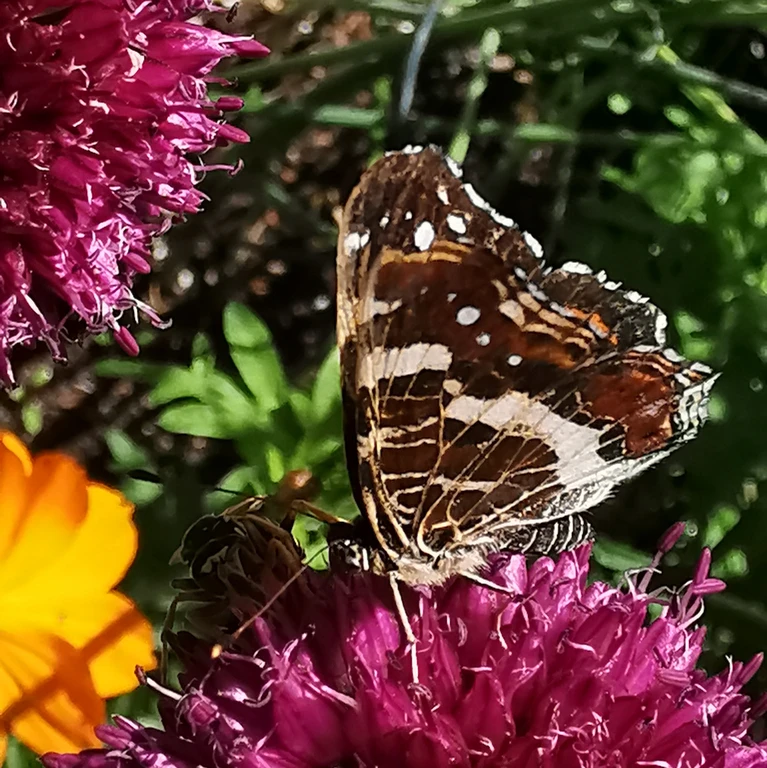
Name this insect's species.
Araschnia levana
